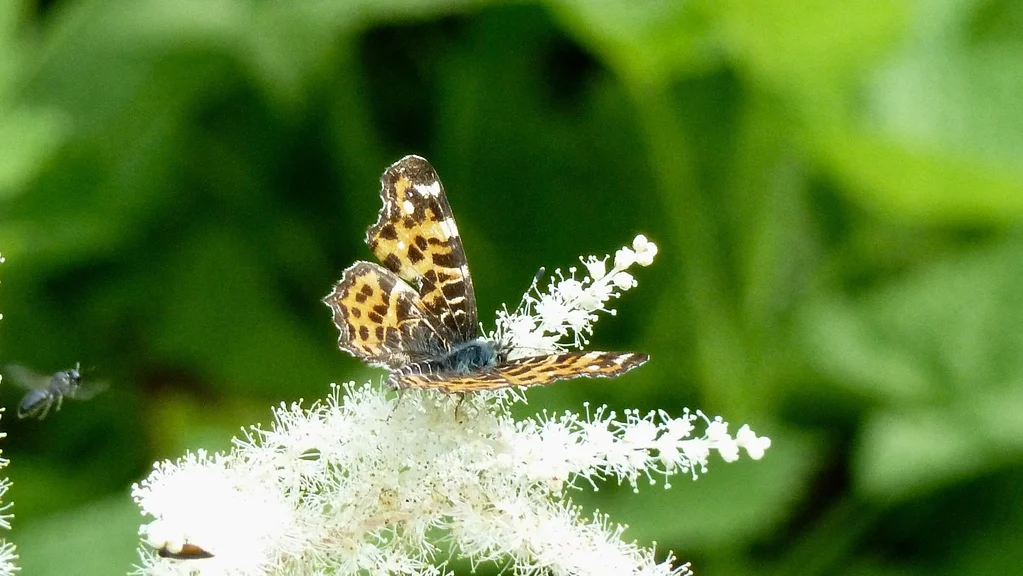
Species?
Araschnia levana
